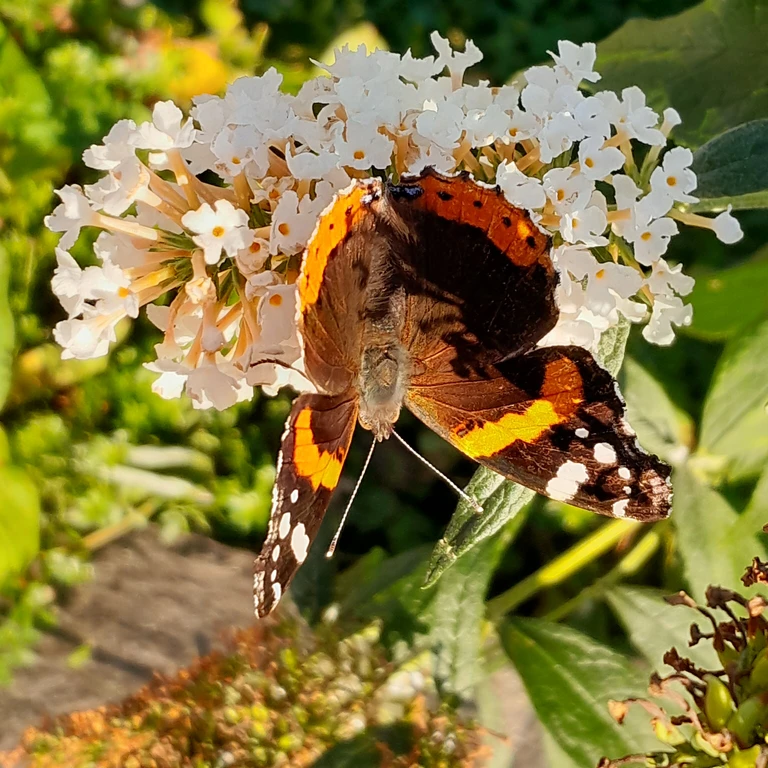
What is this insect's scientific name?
Vanessa atalanta
